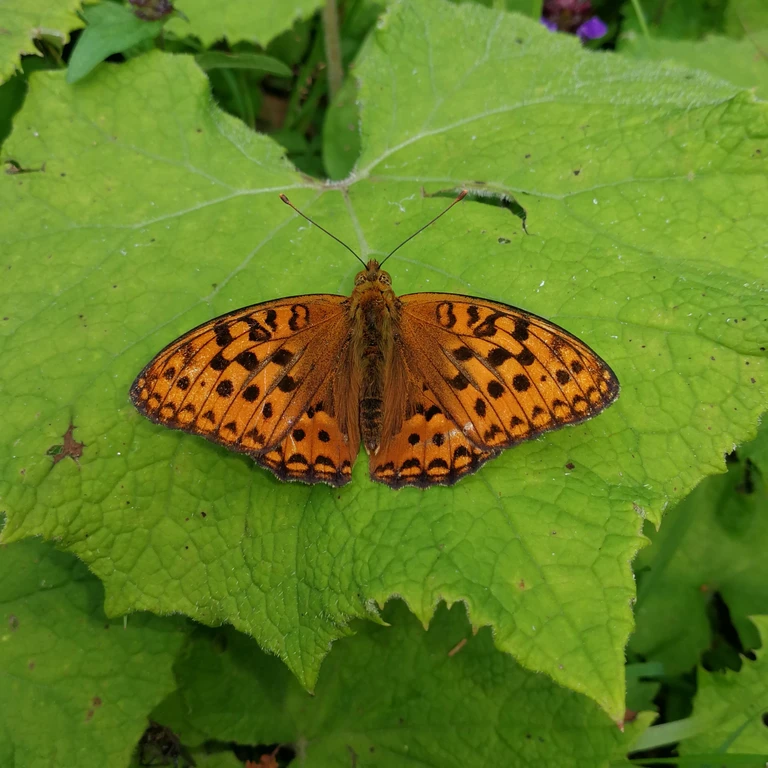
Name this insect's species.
Fabriciana adippe
